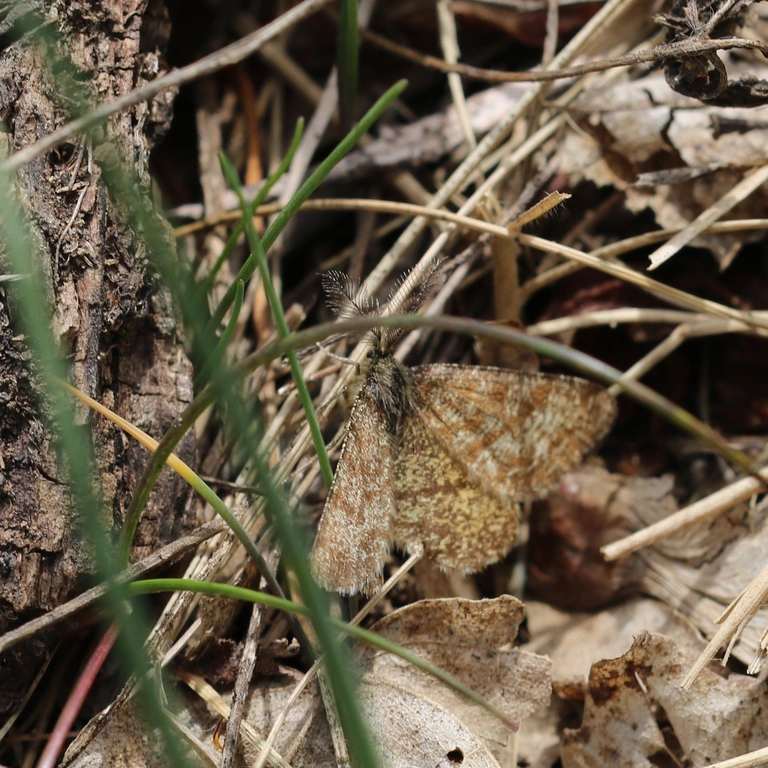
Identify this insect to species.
Ematurga atomaria
